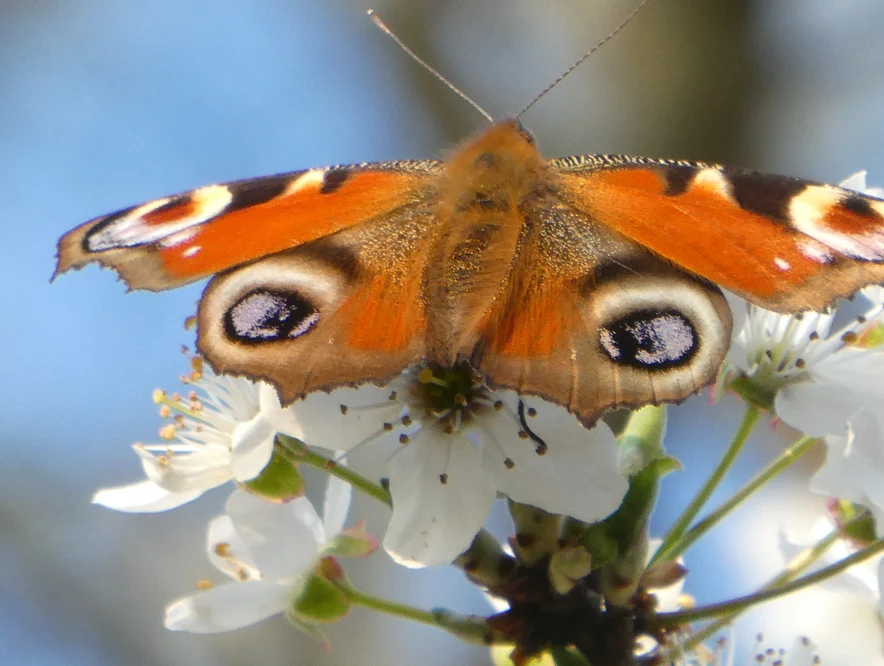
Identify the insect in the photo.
Aglais io
